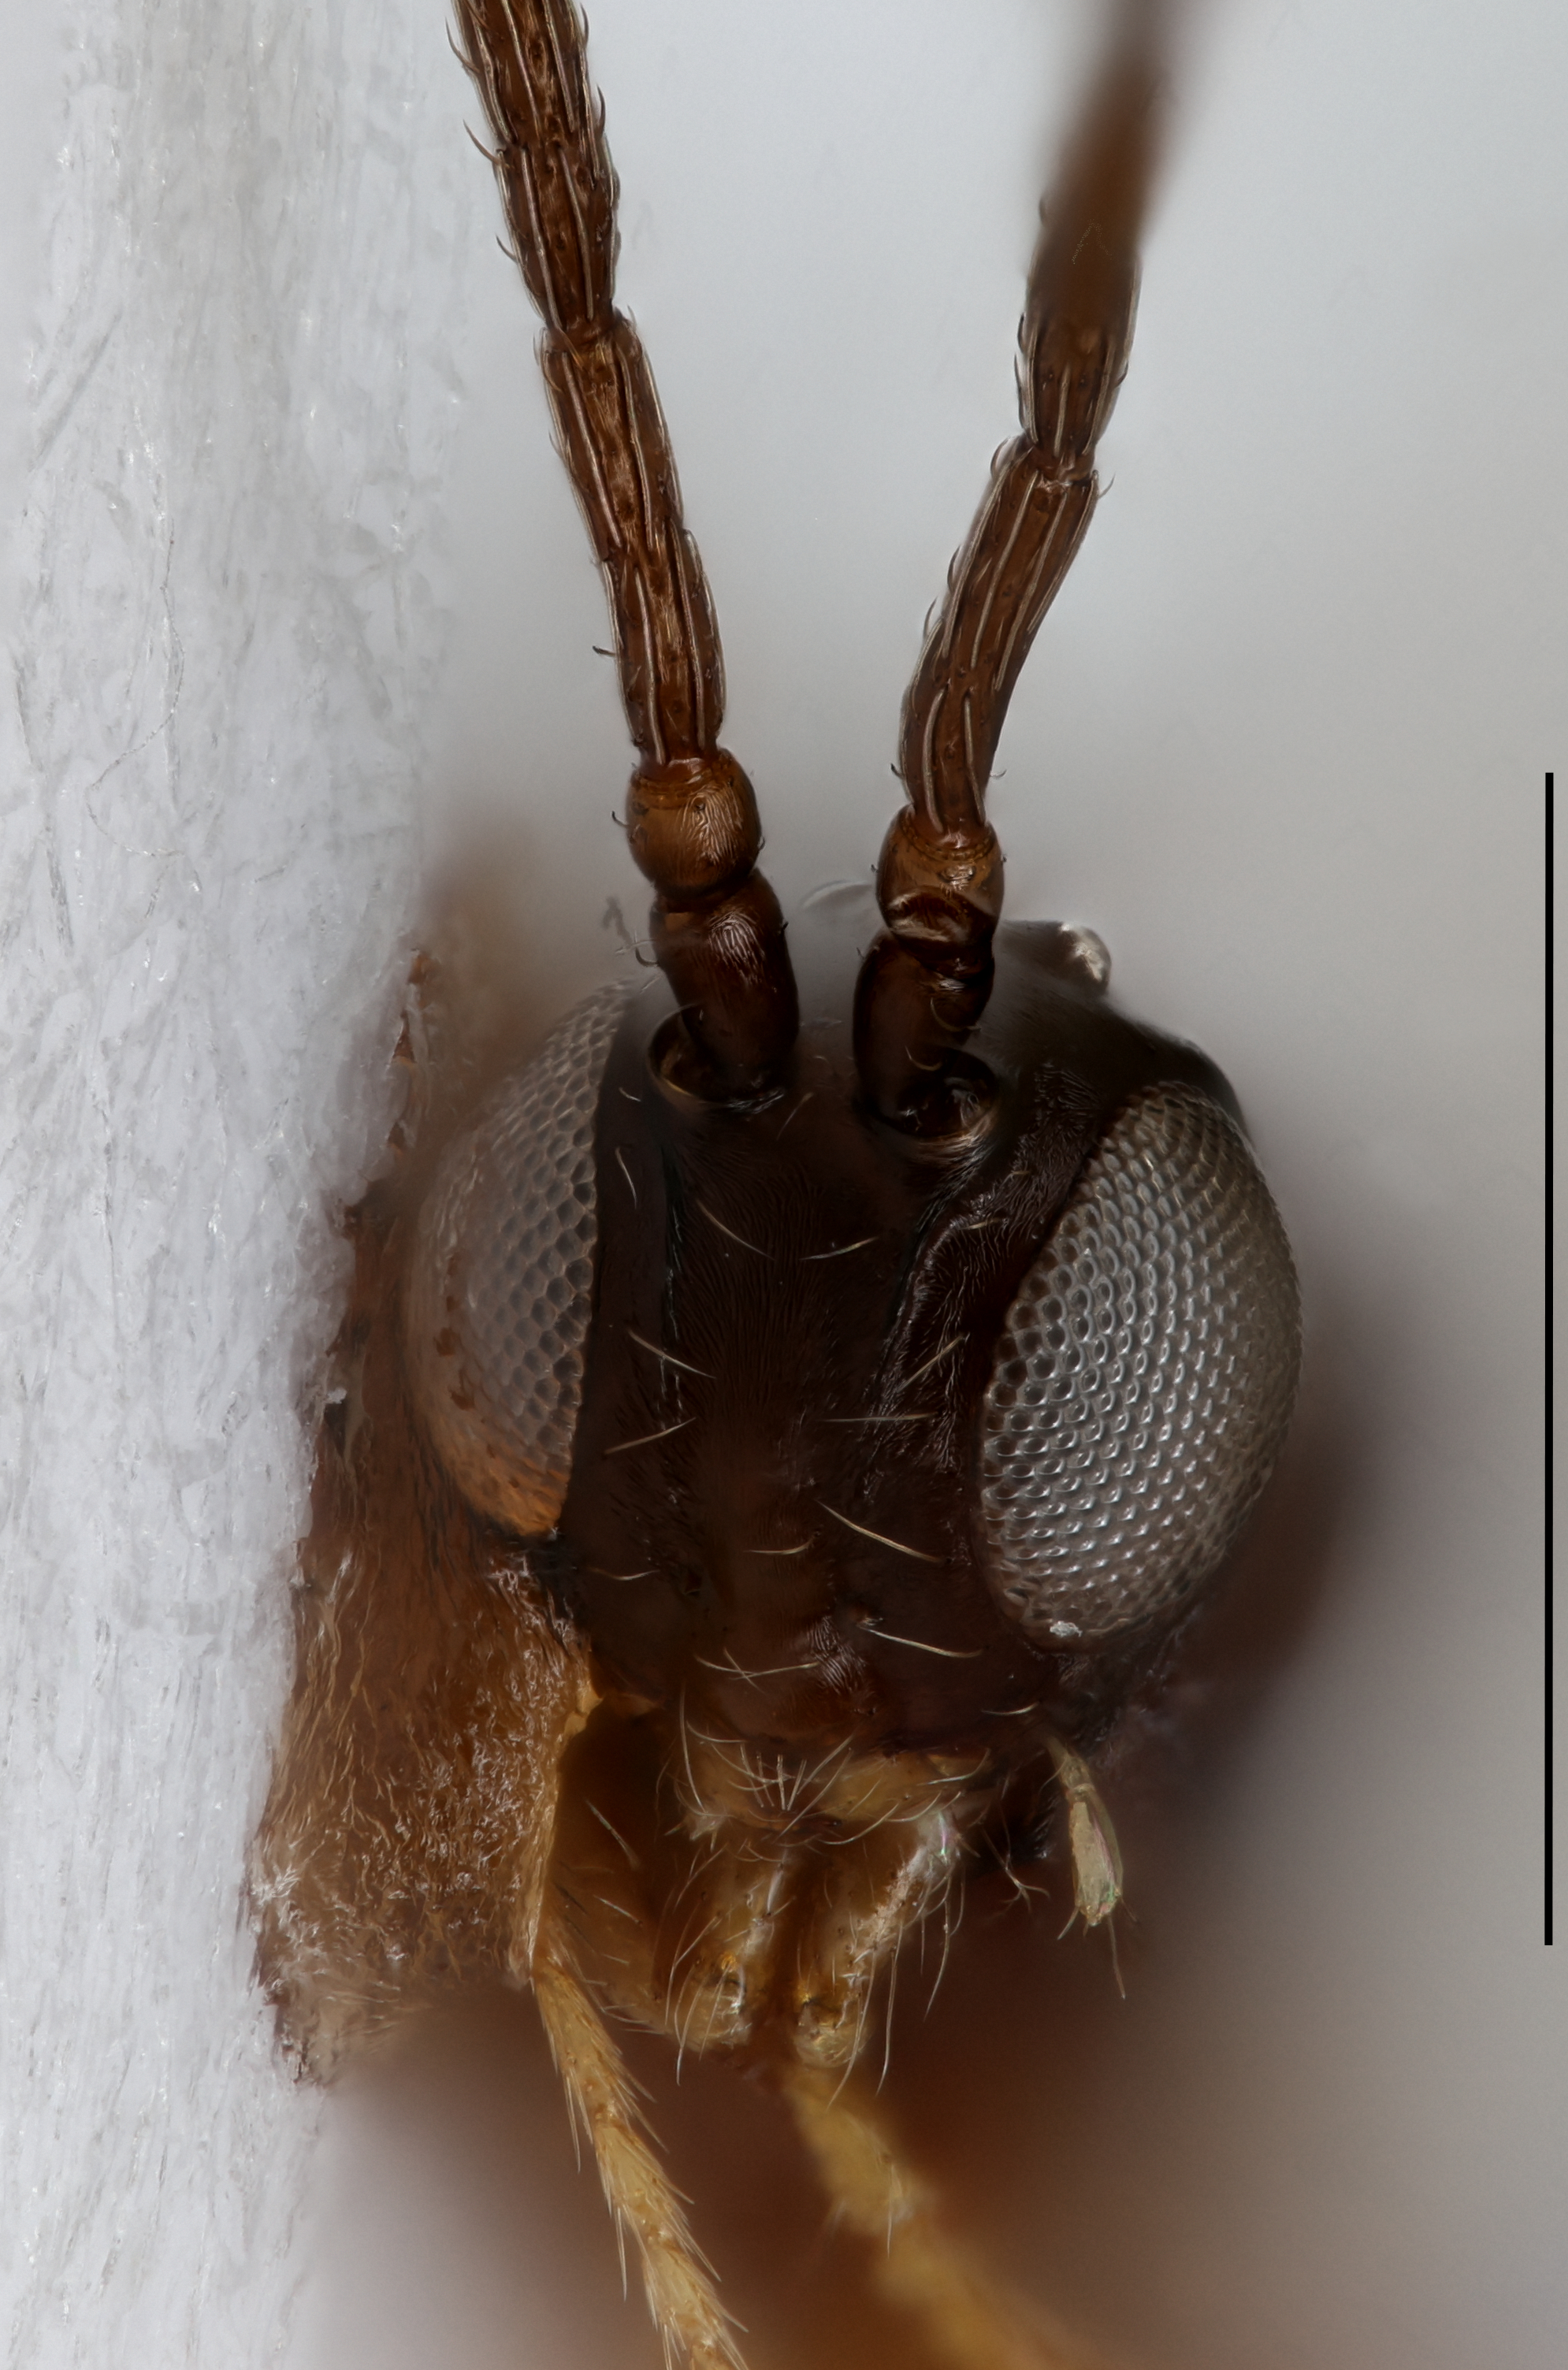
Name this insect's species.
Humboldteria maurofrons
